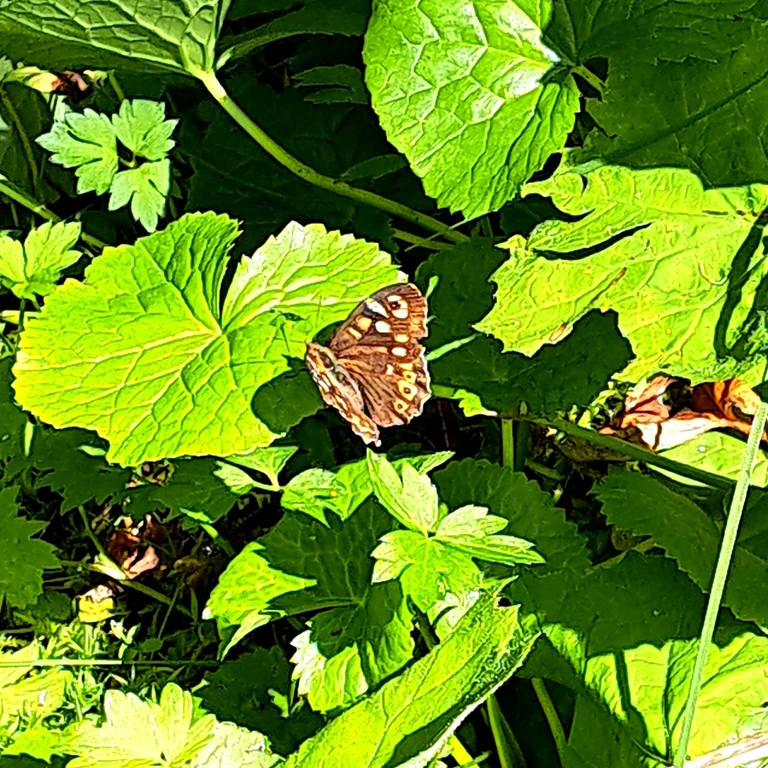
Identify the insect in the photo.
Pararge aegeria
